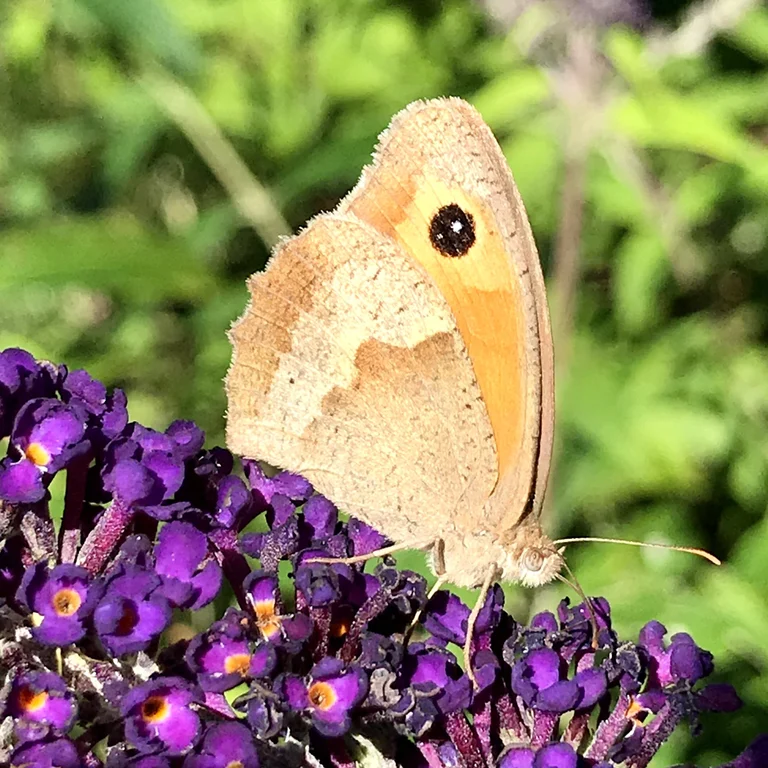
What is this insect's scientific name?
Maniola jurtina
